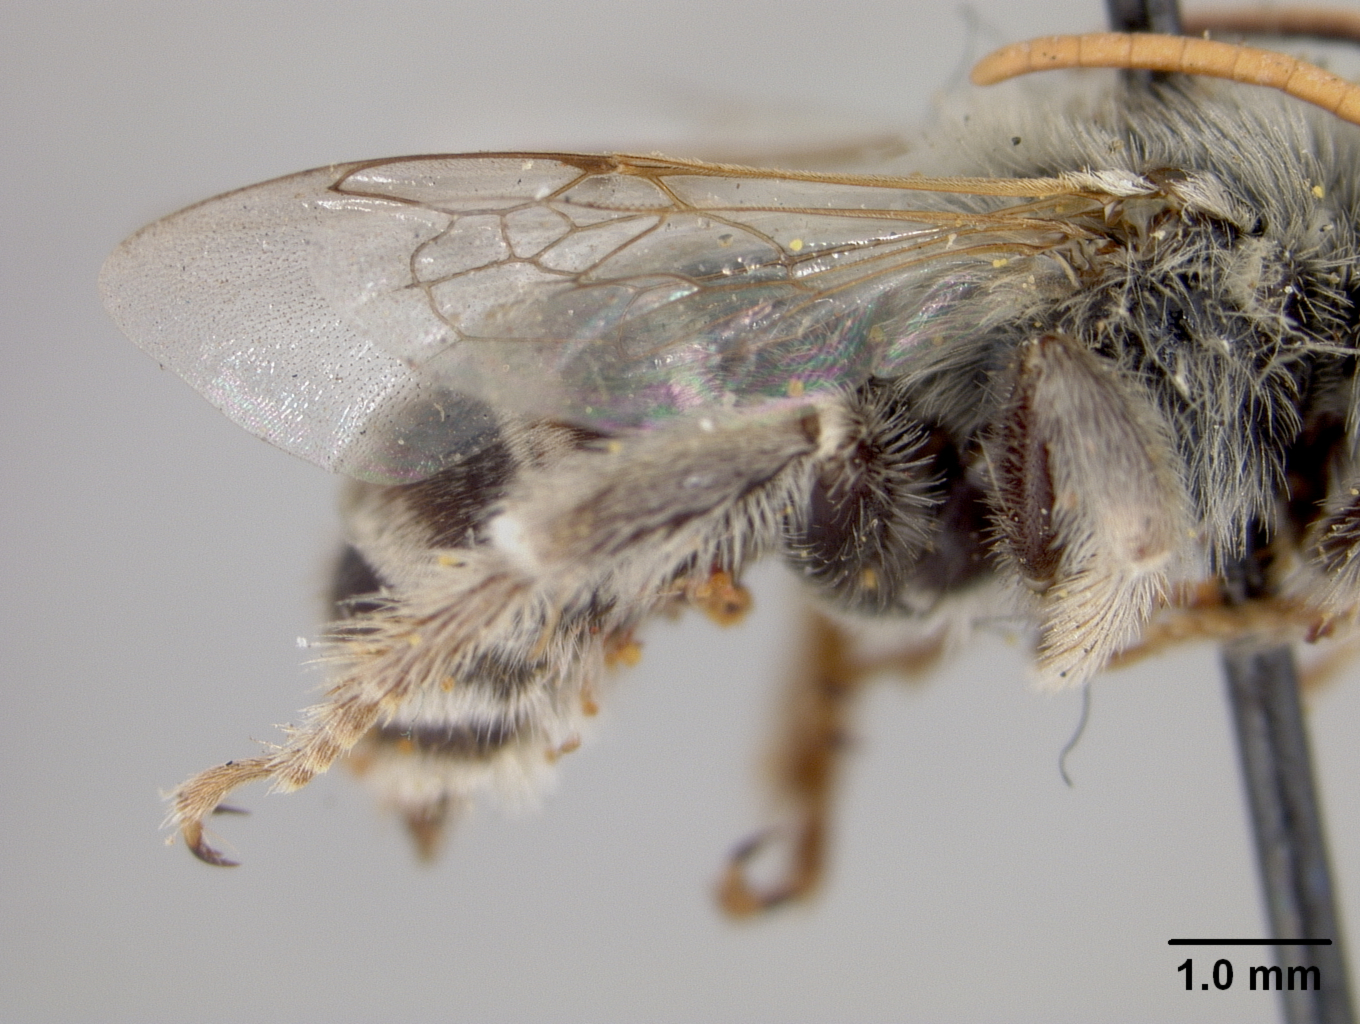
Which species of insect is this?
Melissodes opuntiella
